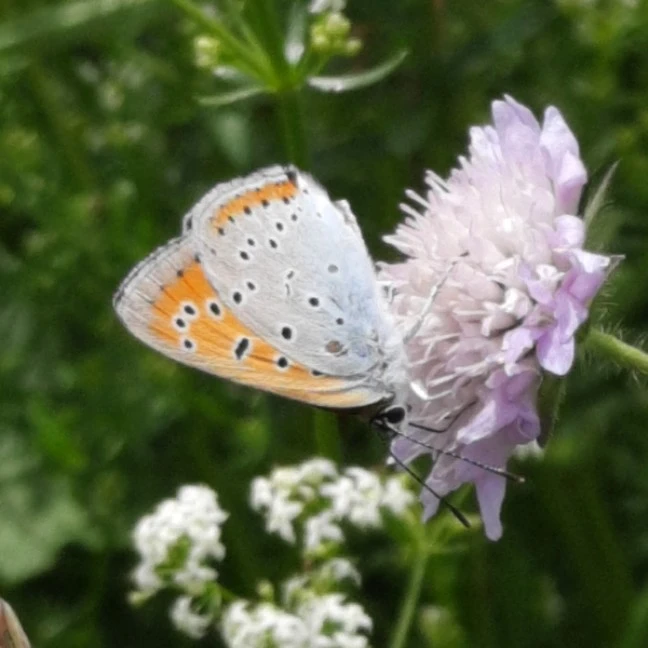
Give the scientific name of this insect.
Lycaena dispar
